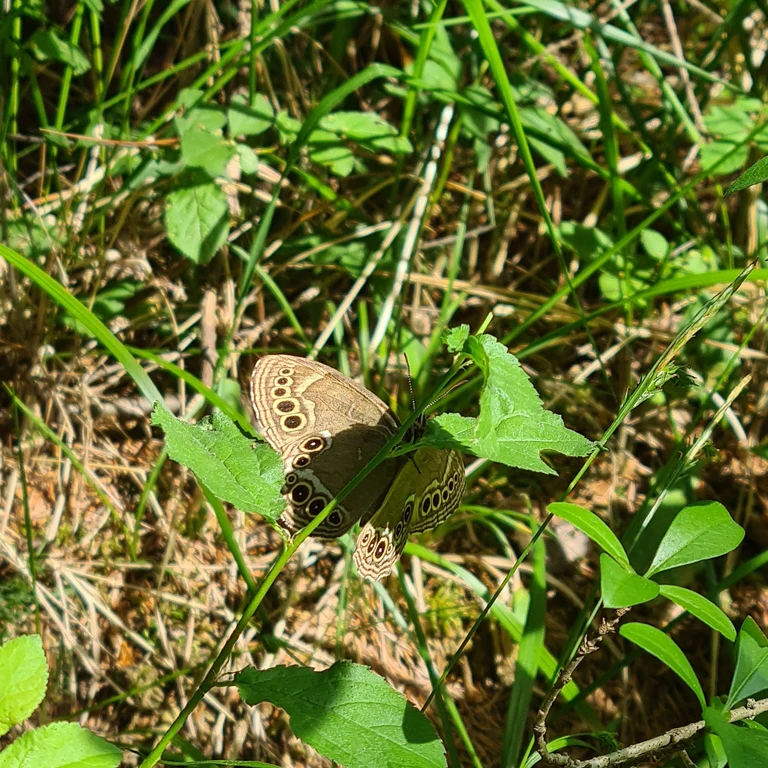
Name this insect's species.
Lopinga achine (also Pararge achine)
